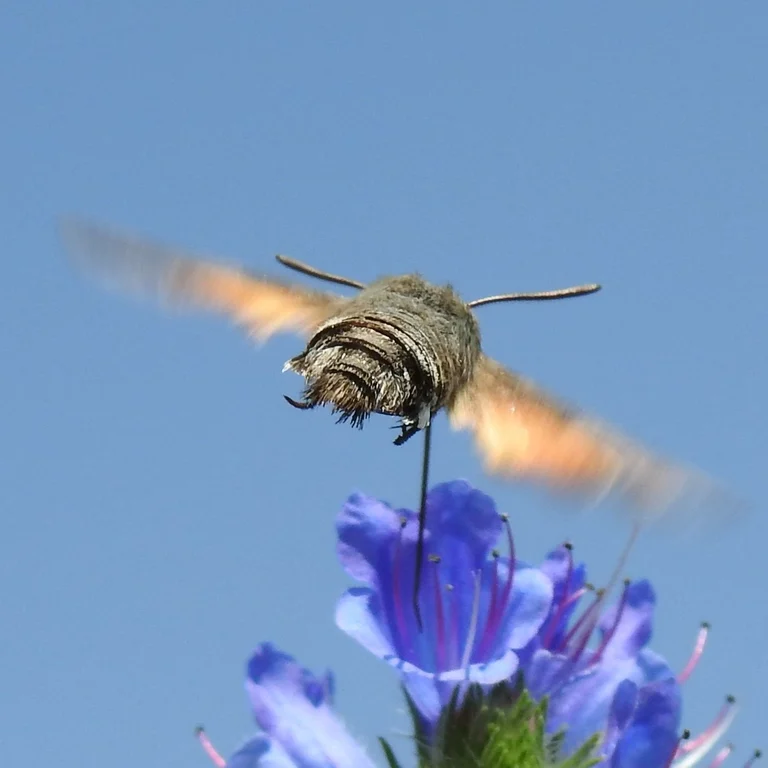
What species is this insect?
Macroglossum stellatarum
